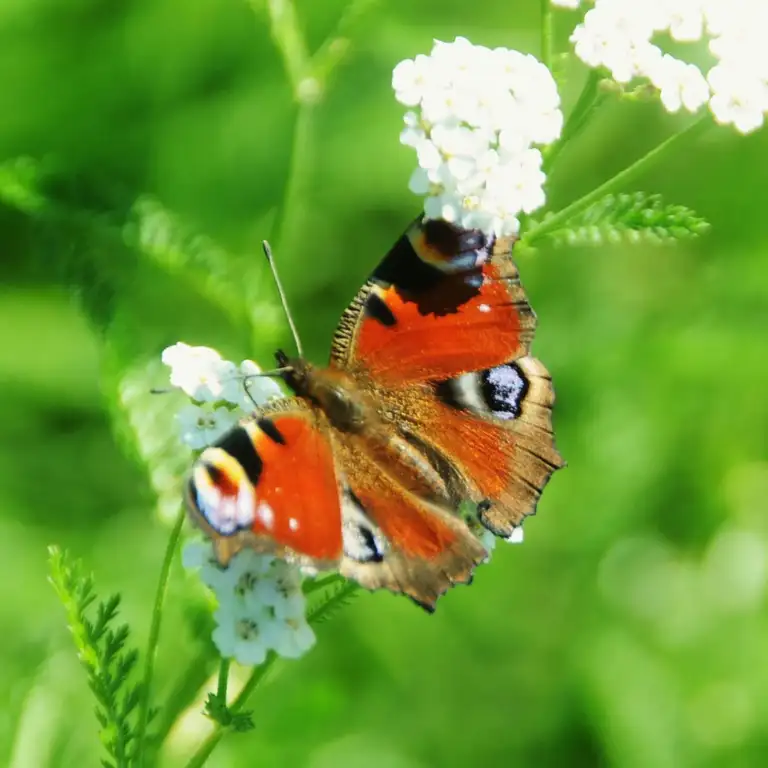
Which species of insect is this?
Aglais io
